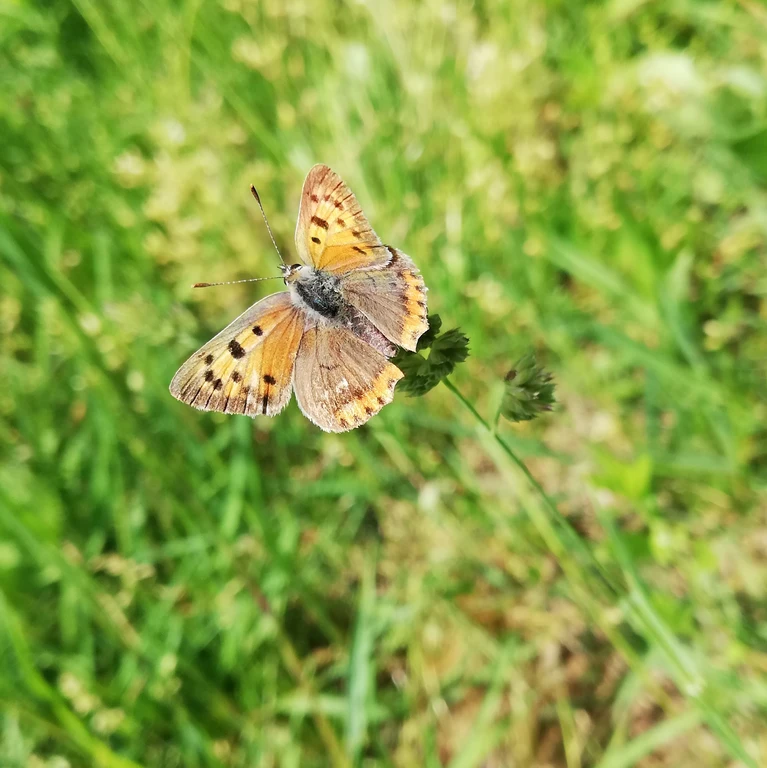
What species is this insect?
Lycaena phlaeas
